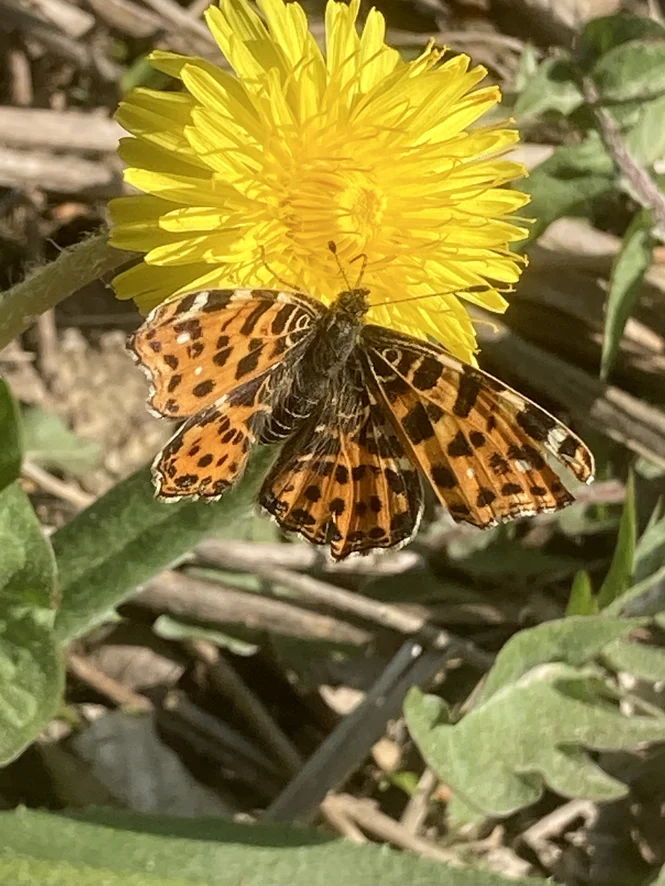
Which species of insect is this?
Araschnia levana
